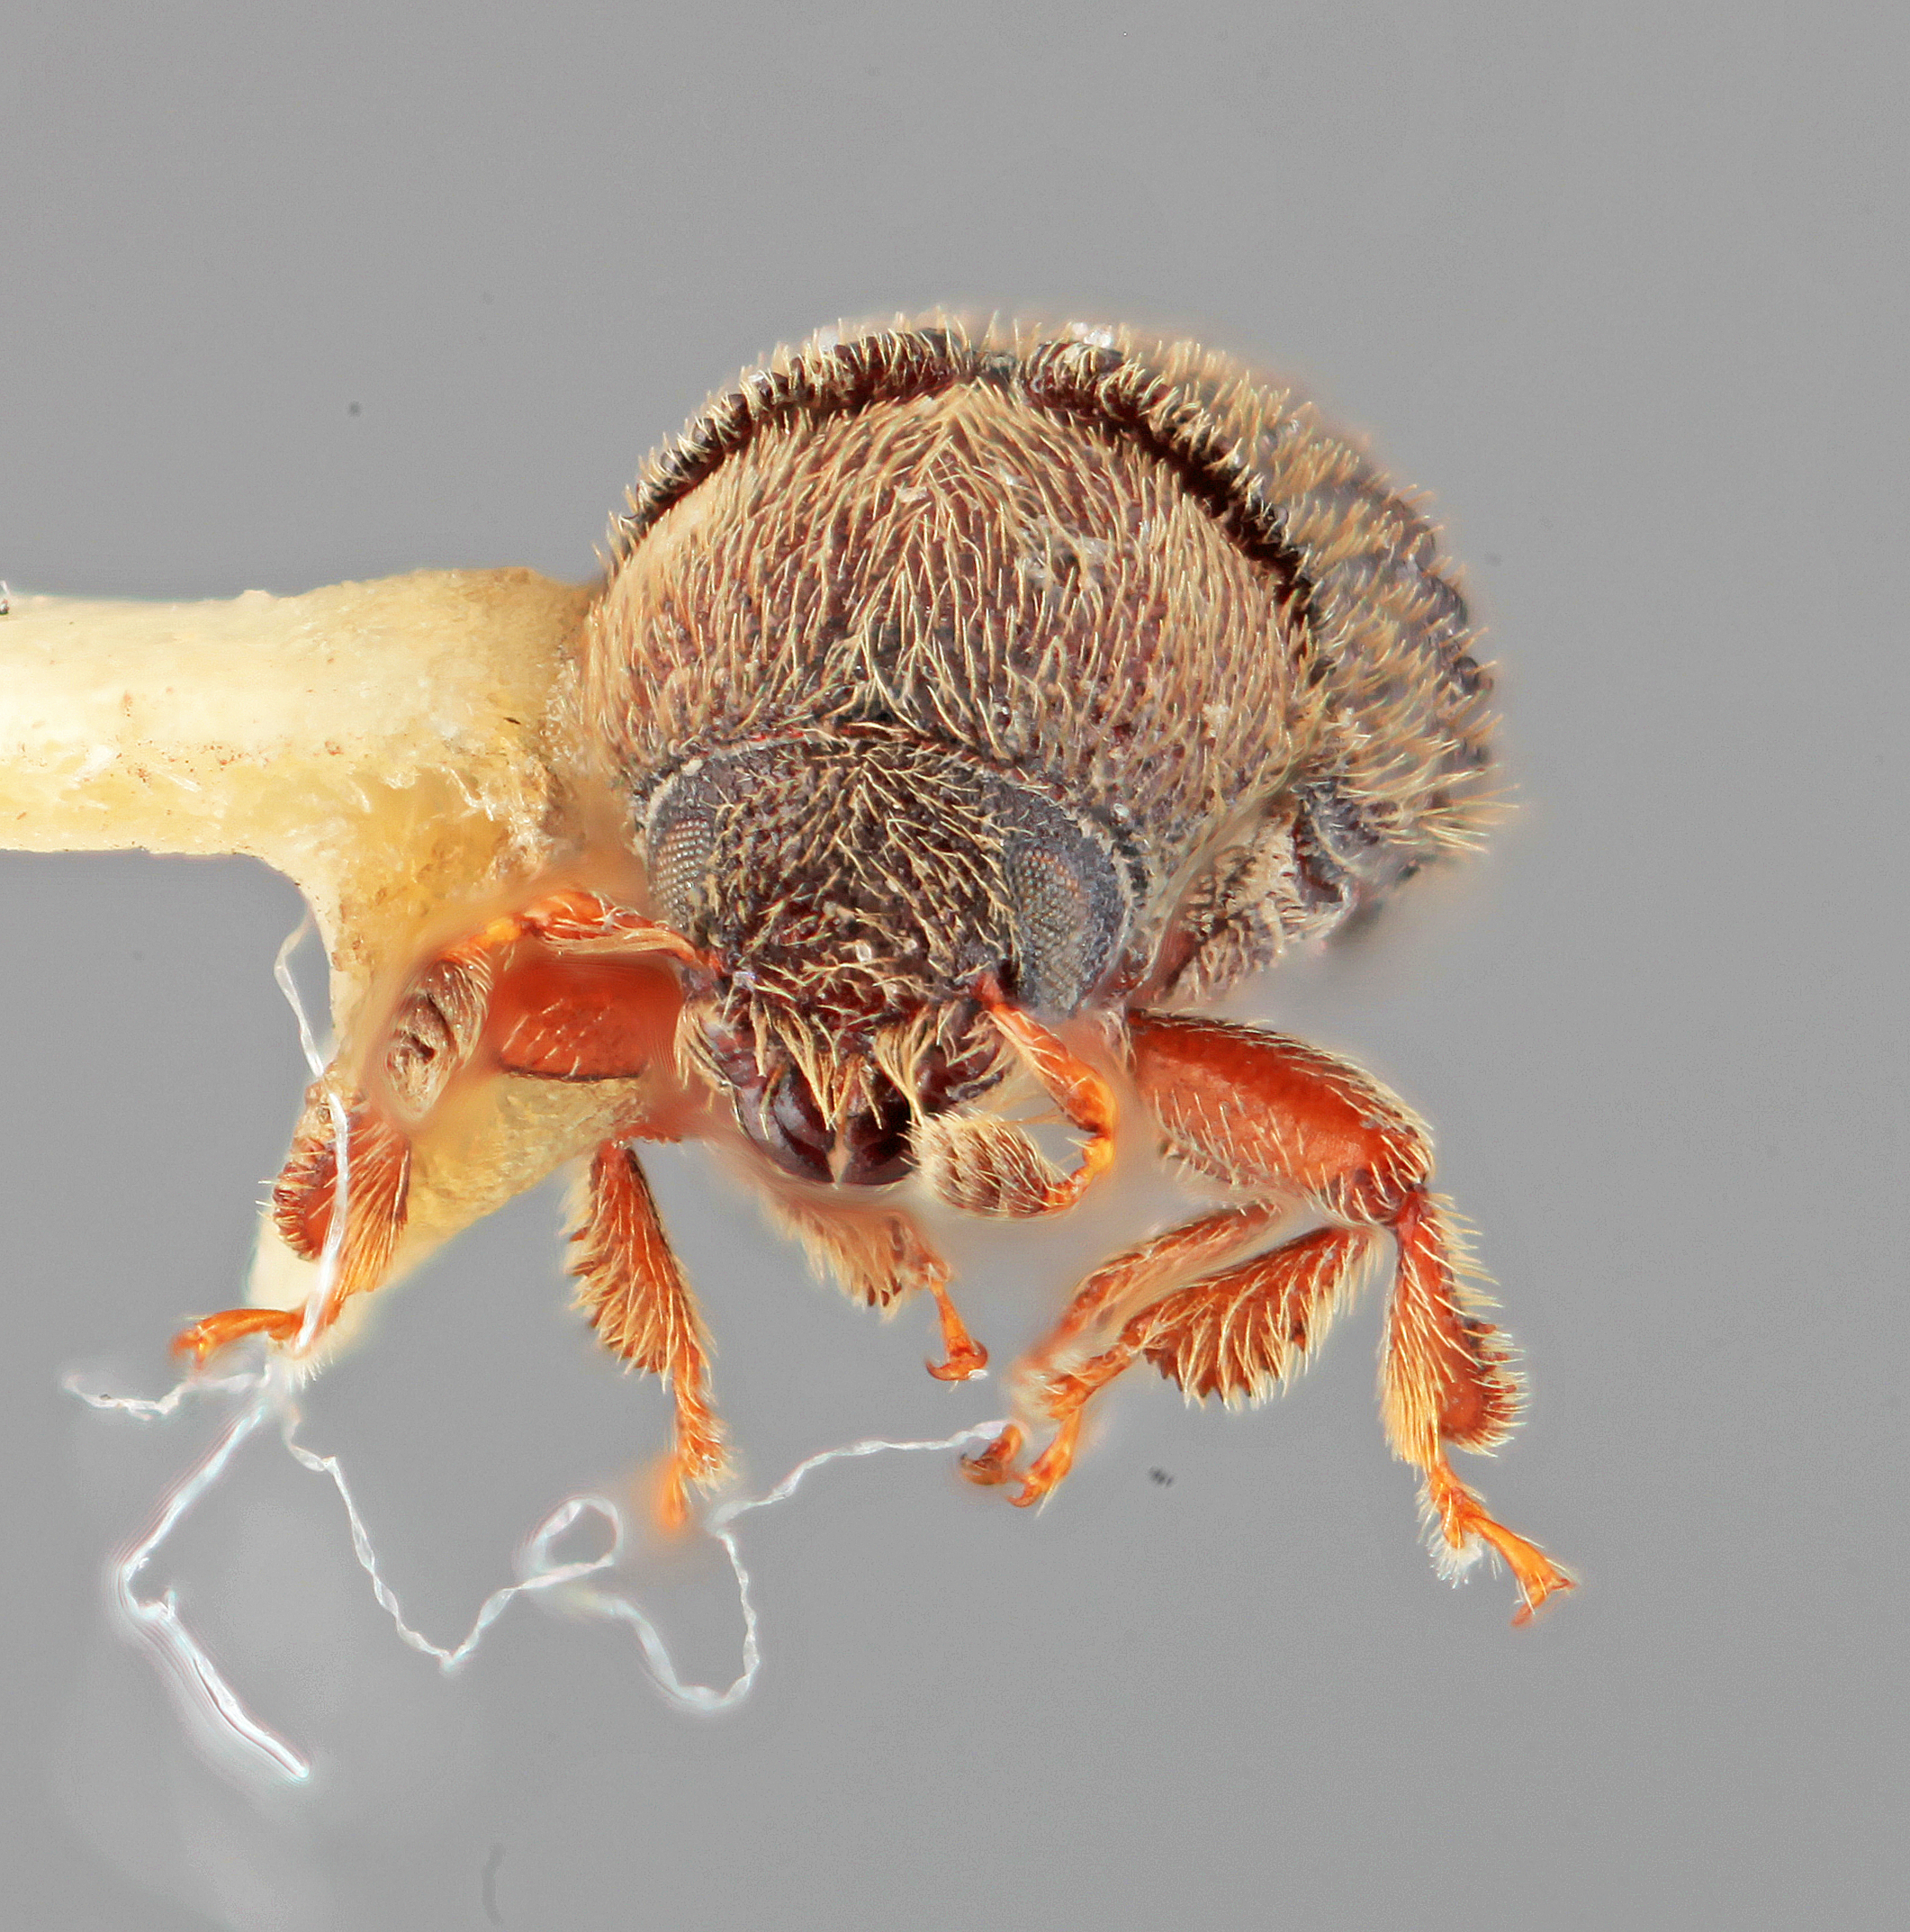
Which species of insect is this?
Phloeotribus destructor
